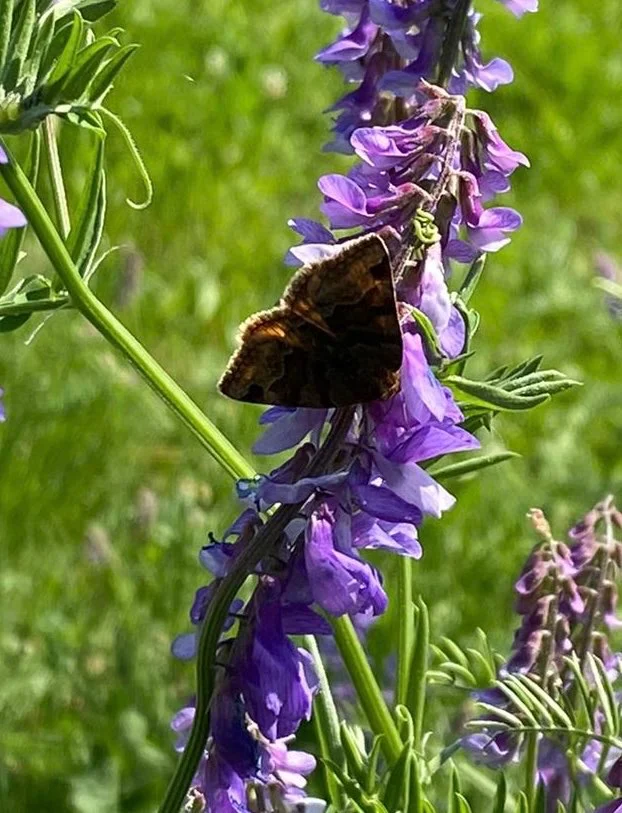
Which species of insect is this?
Euclidia glyphica
